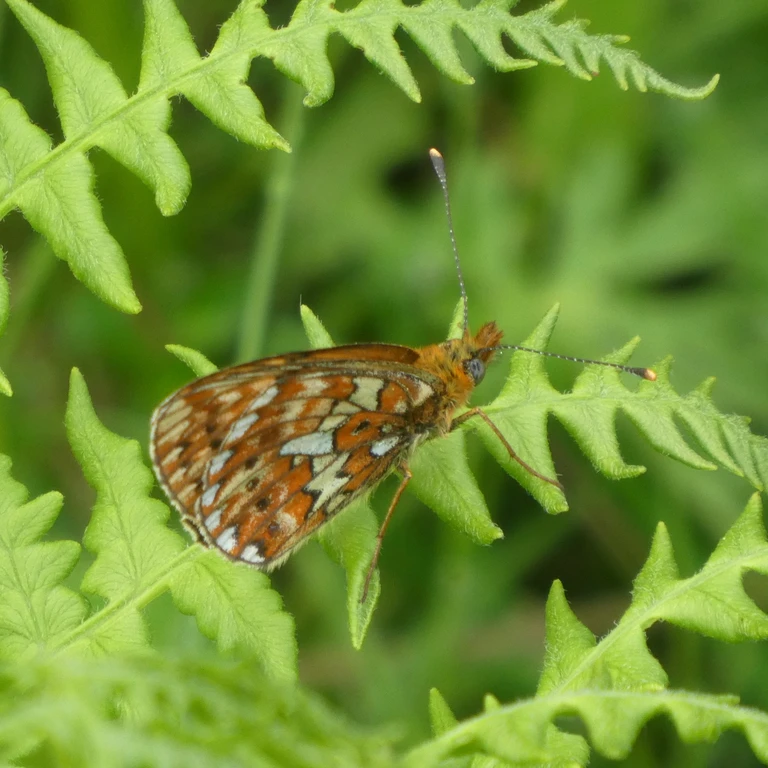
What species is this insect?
Boloria euphrosyne (also Clossiana euphrosyne)
